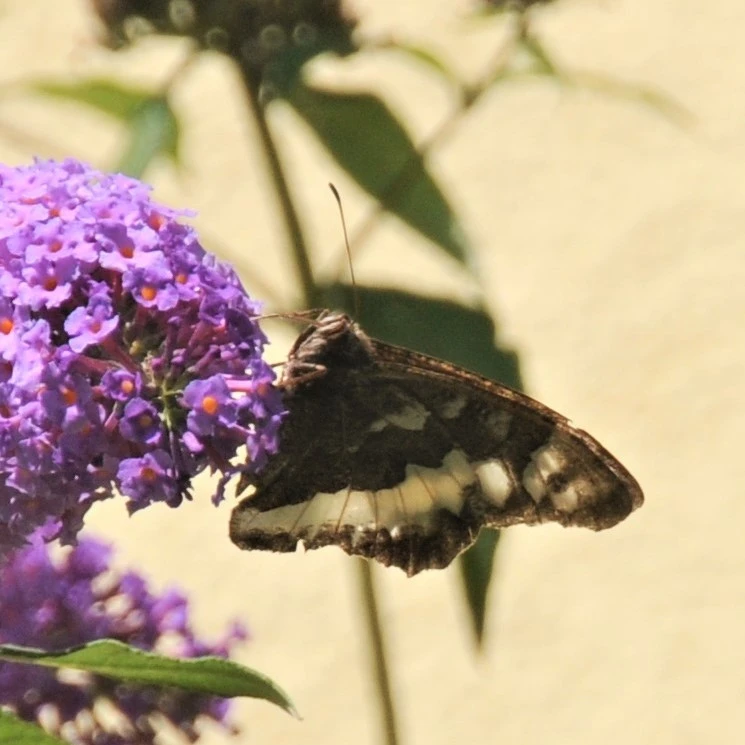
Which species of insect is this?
Brintesia circe
